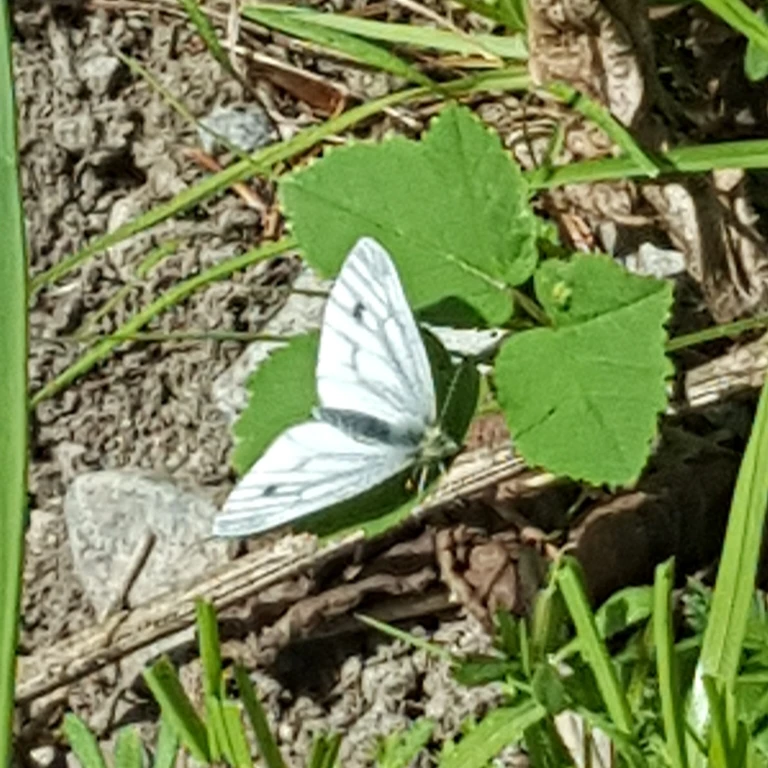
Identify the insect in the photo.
Pieris napi
